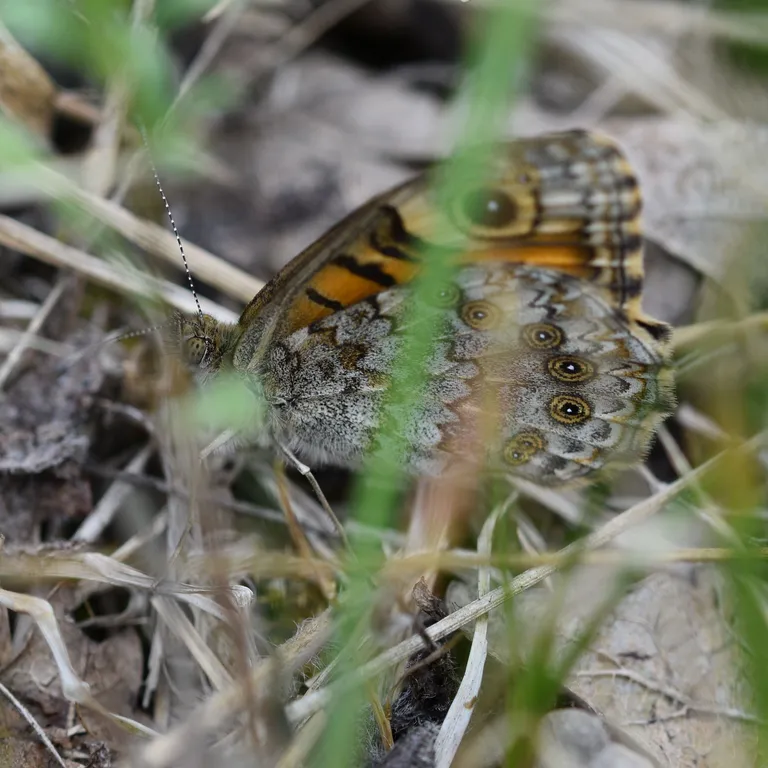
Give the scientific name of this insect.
Lasiommata megera (also Pararge megera)
